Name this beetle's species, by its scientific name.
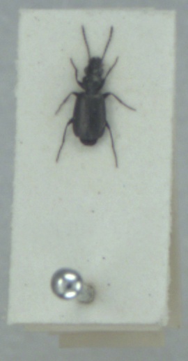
Syntomus foveatus
